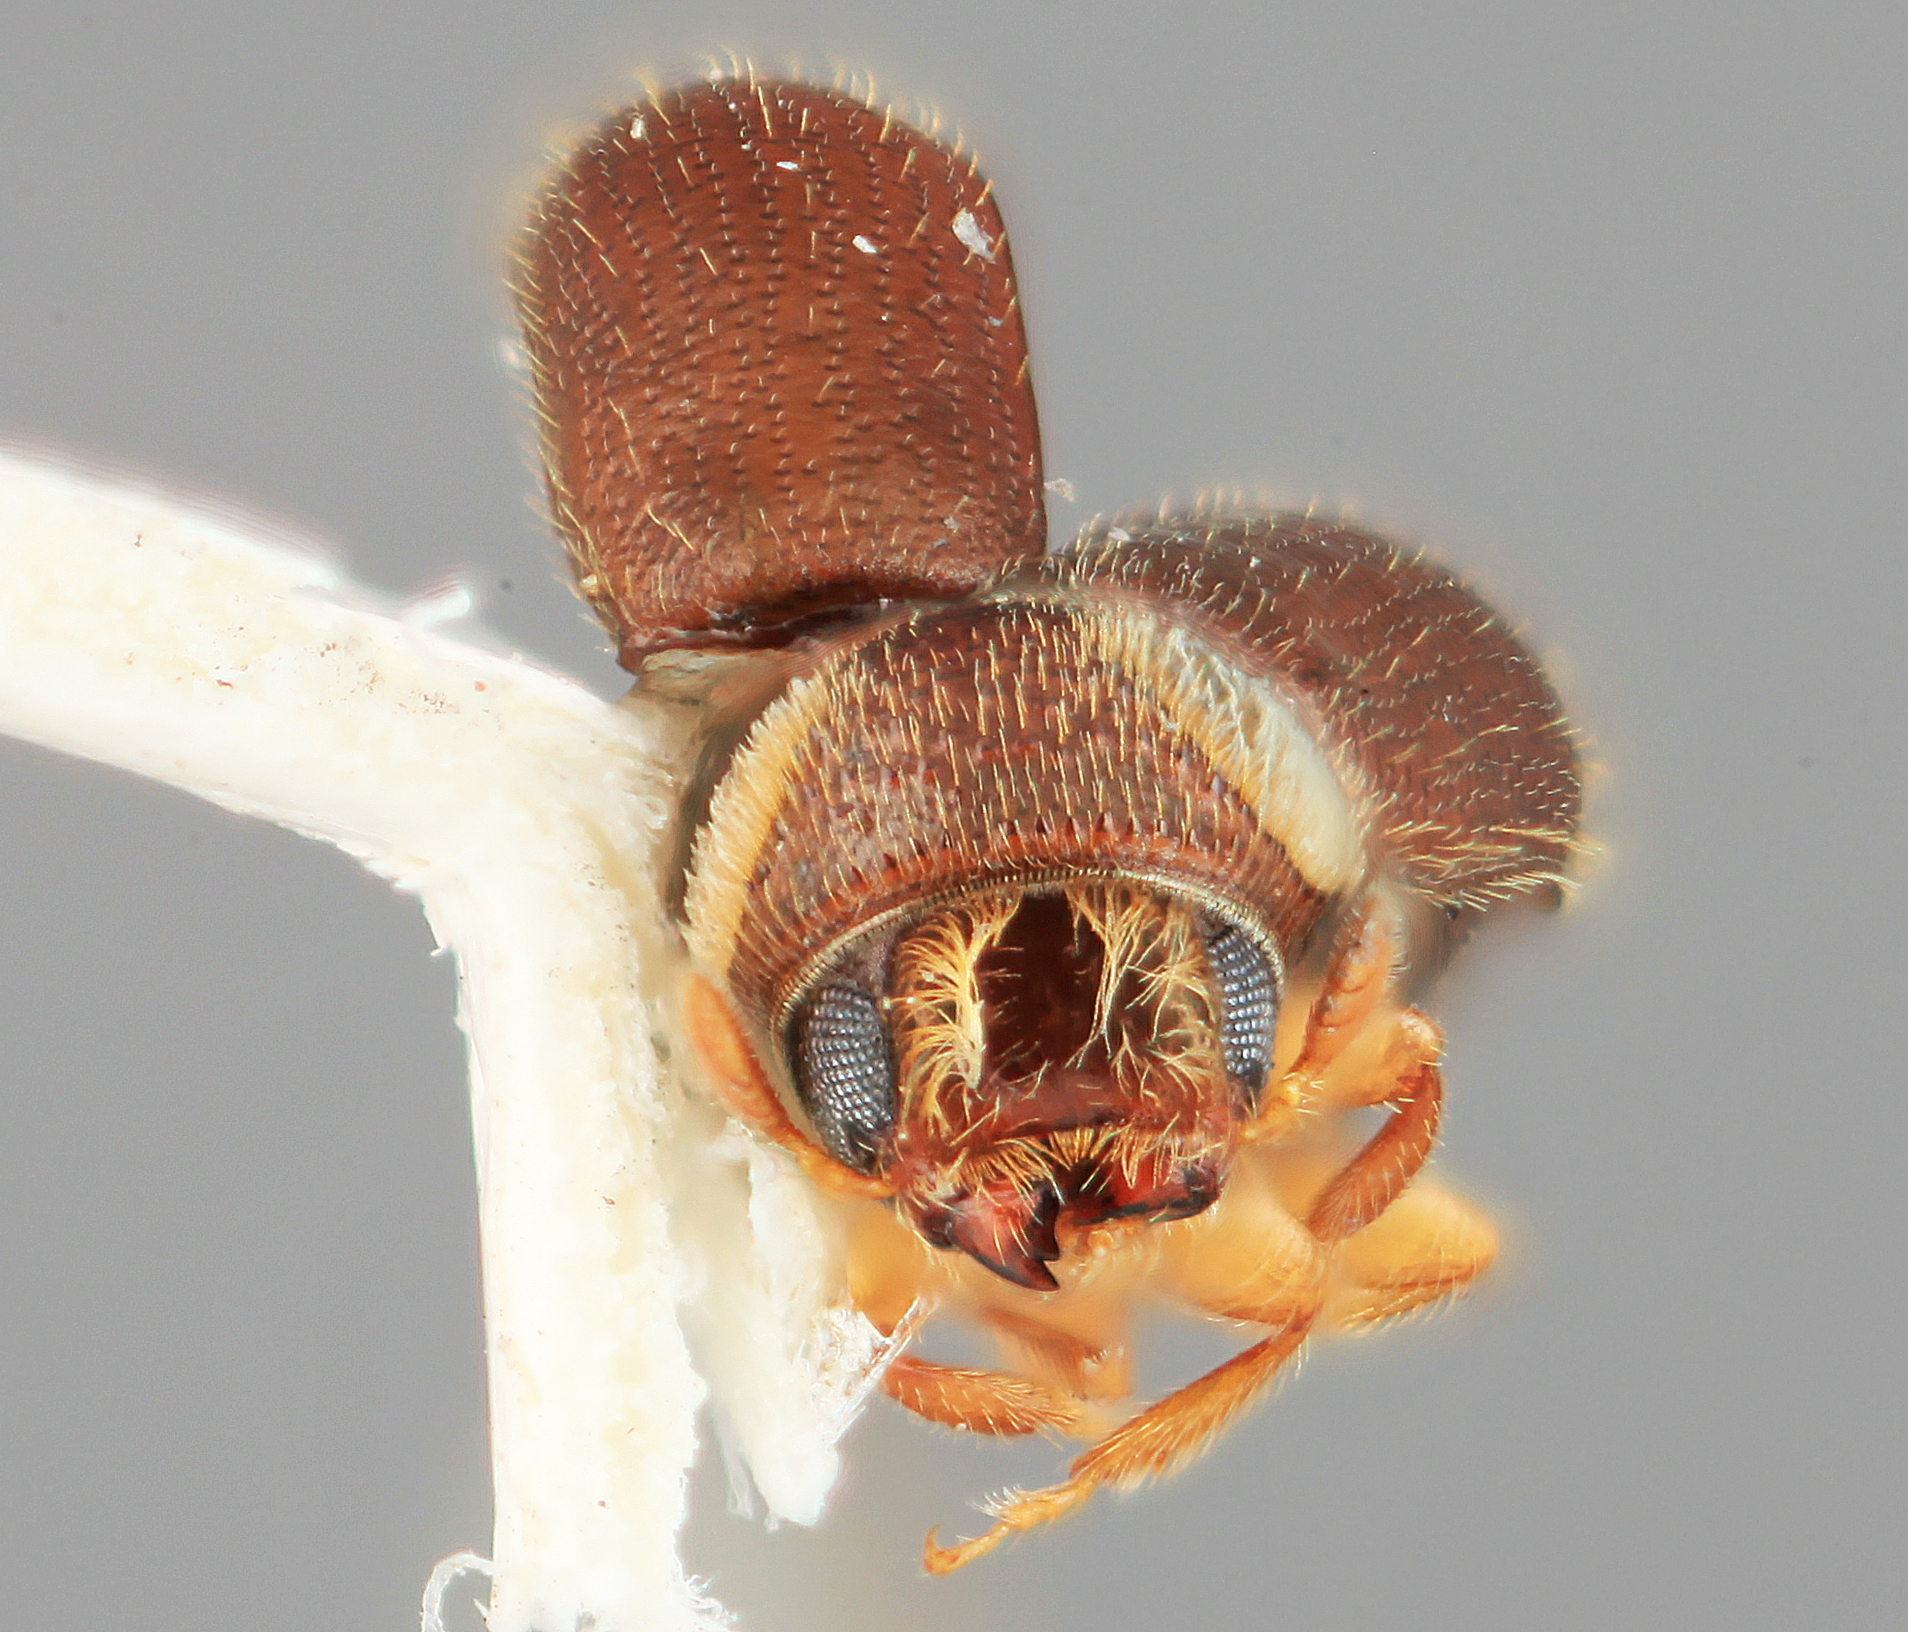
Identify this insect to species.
Pityoborus frontalis
